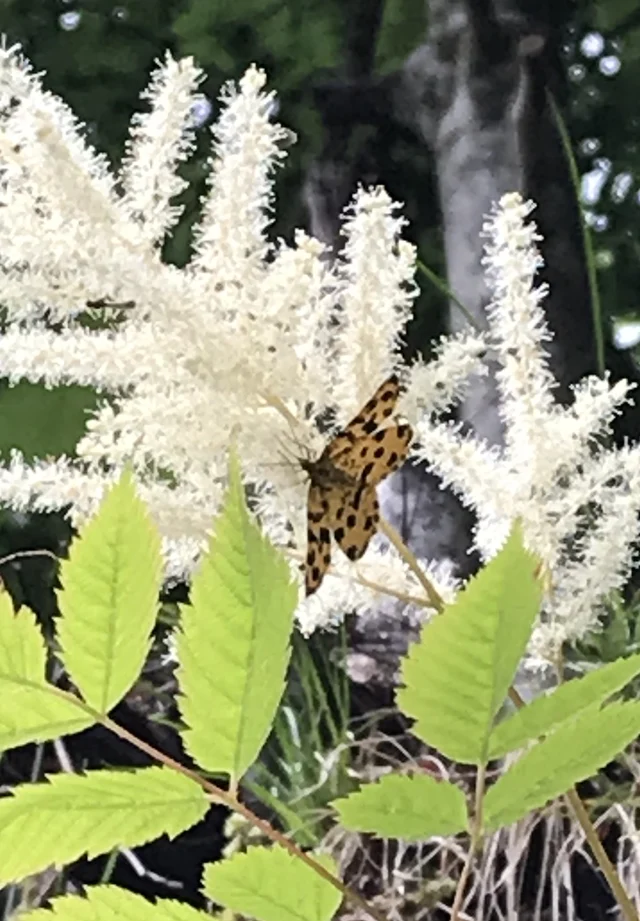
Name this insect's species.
Pseudopanthera macularia
